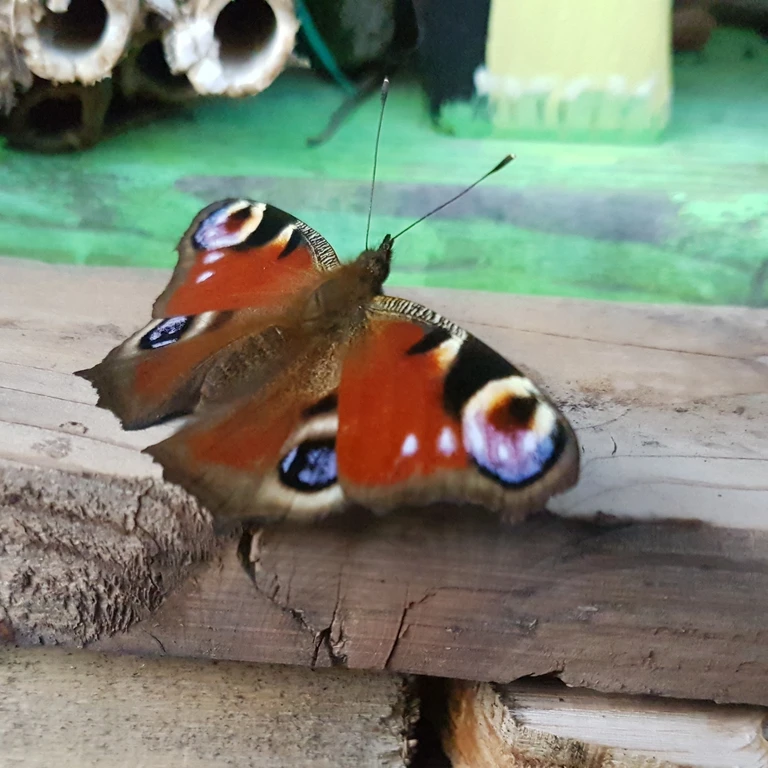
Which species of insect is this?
Aglais io
